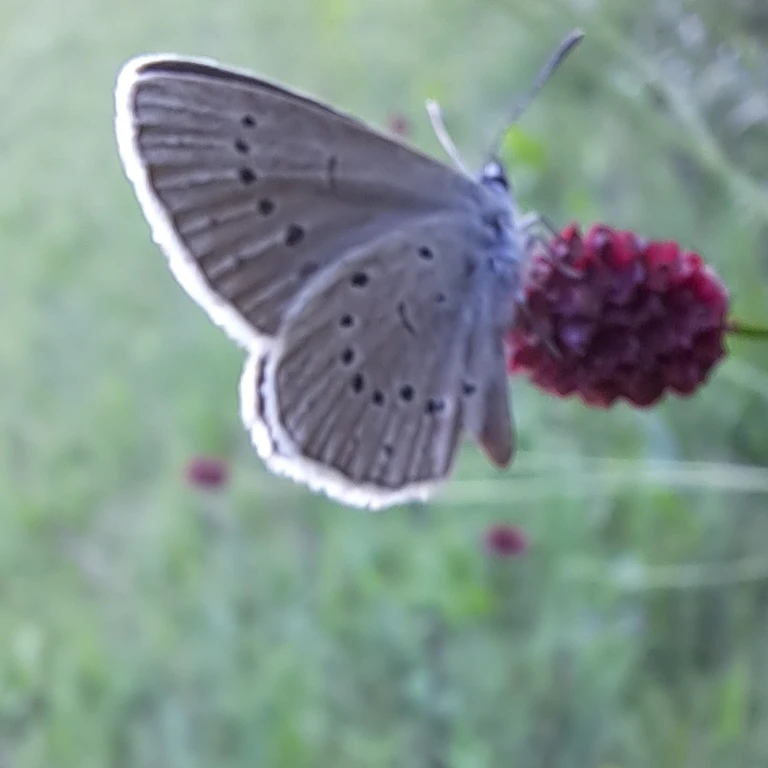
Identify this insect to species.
Phengaris teleius
